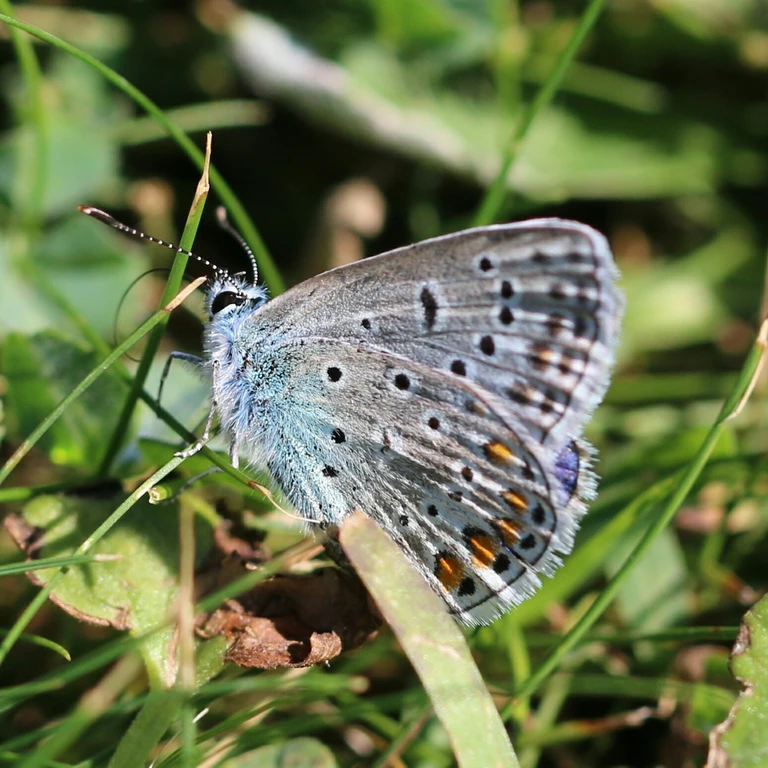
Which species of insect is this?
Polyommatus icarus
